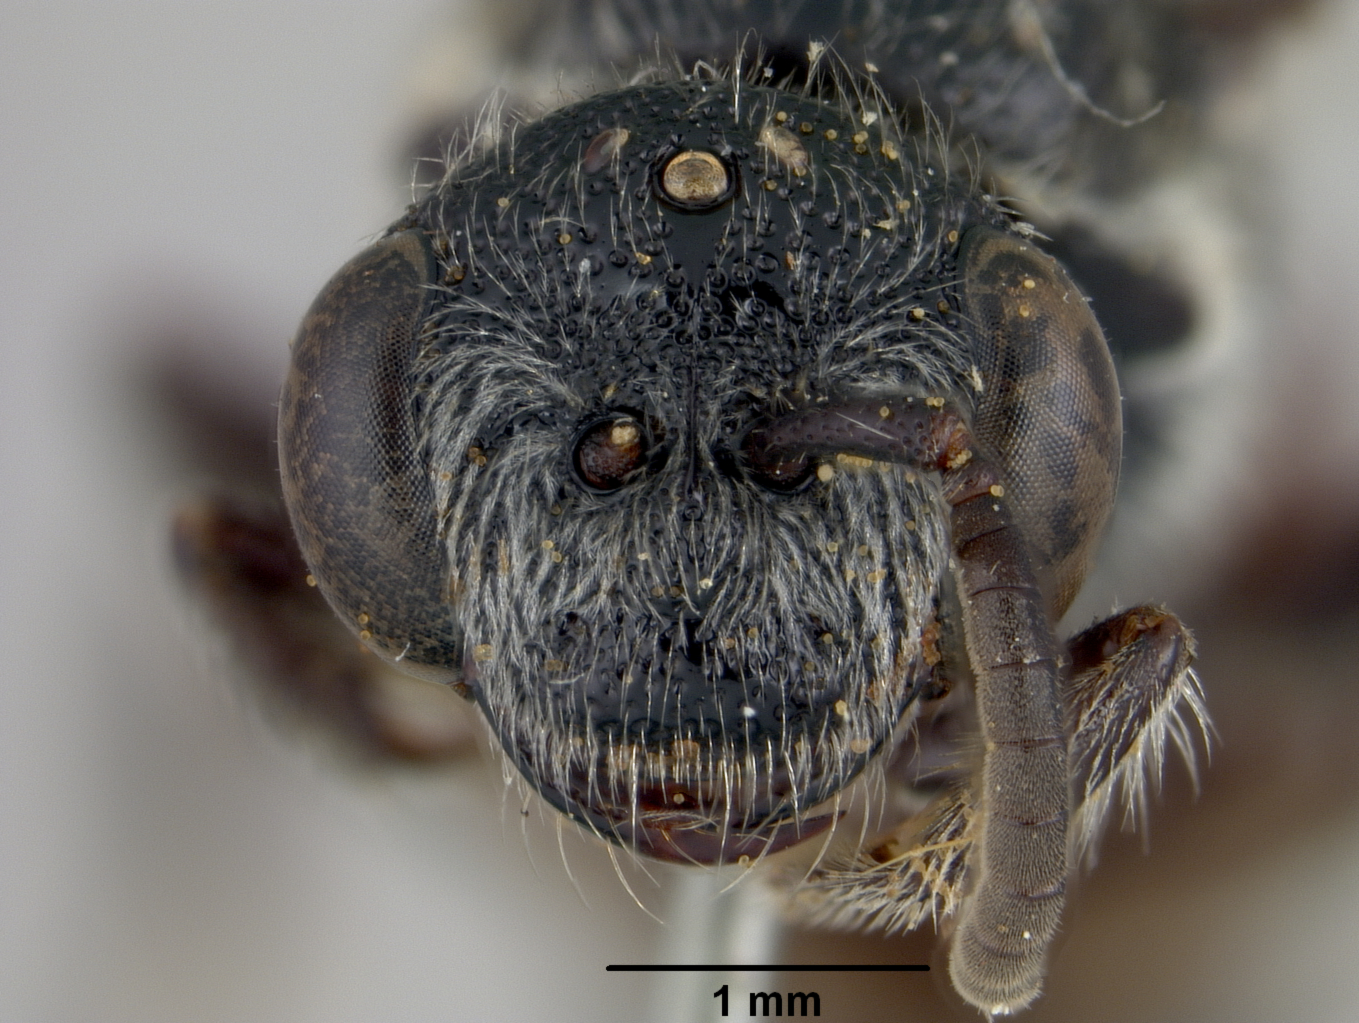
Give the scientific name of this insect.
Sphecodes rotundiceps
